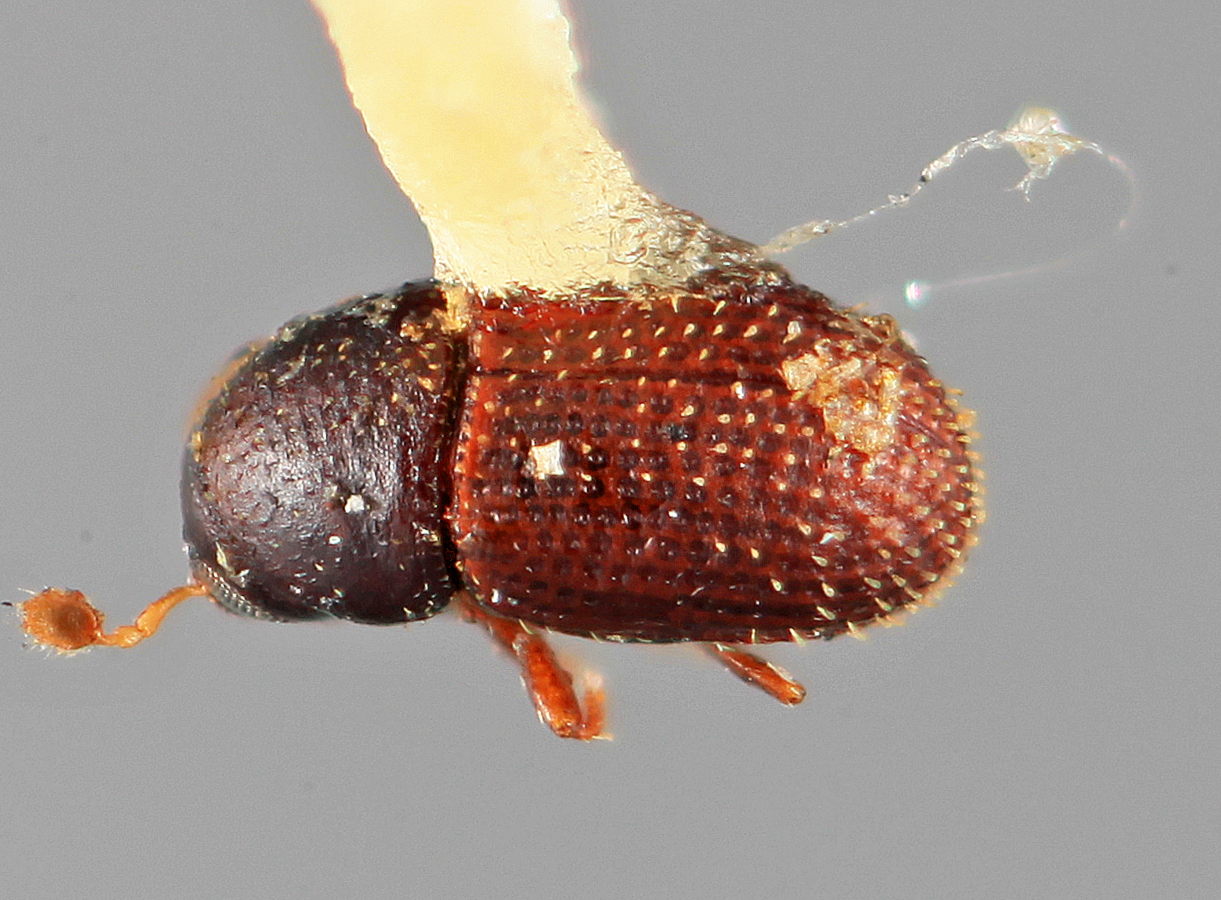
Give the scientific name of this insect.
Liparthrum tinianensis
